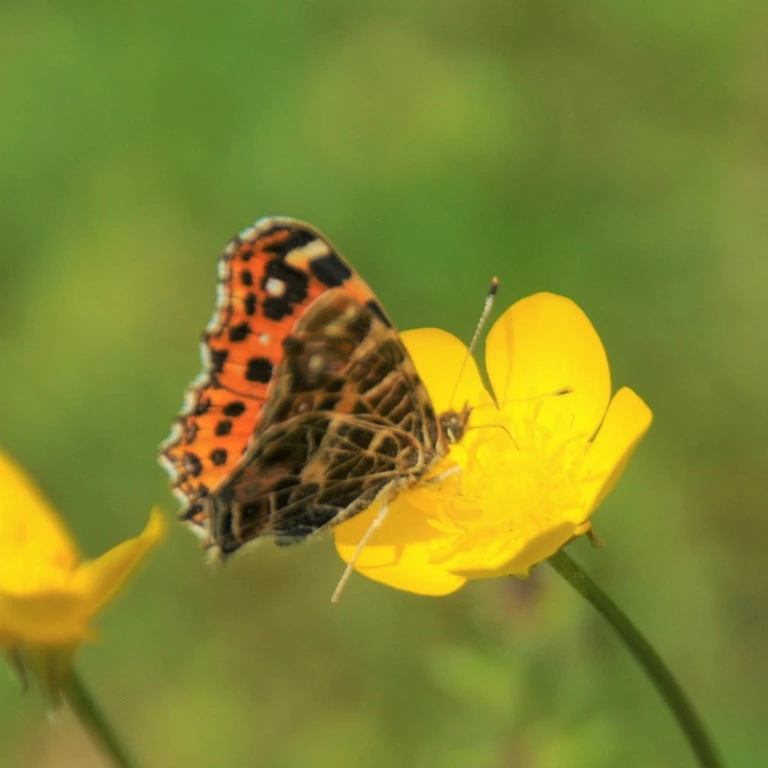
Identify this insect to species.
Araschnia levana
